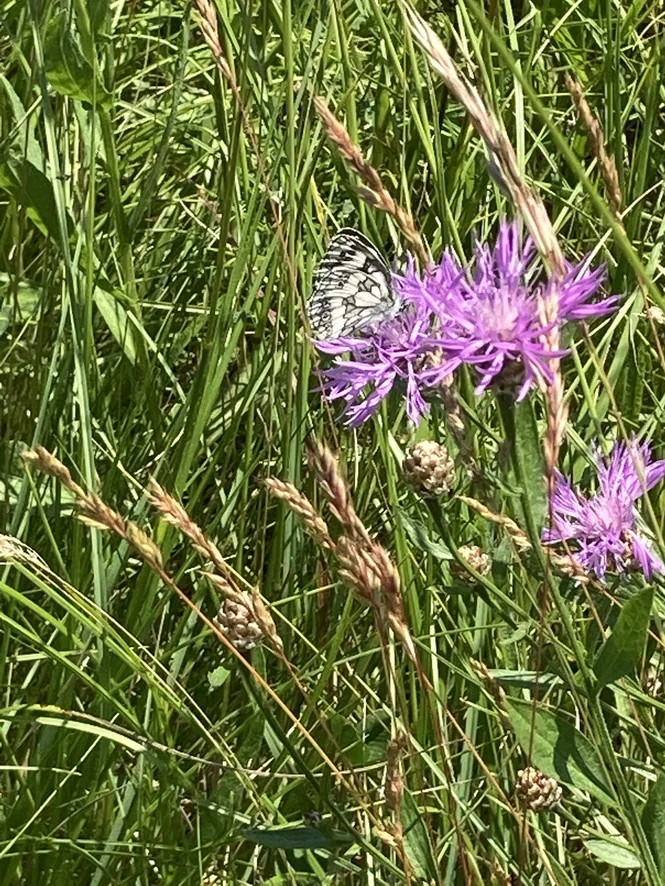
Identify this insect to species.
Melanargia galathea
